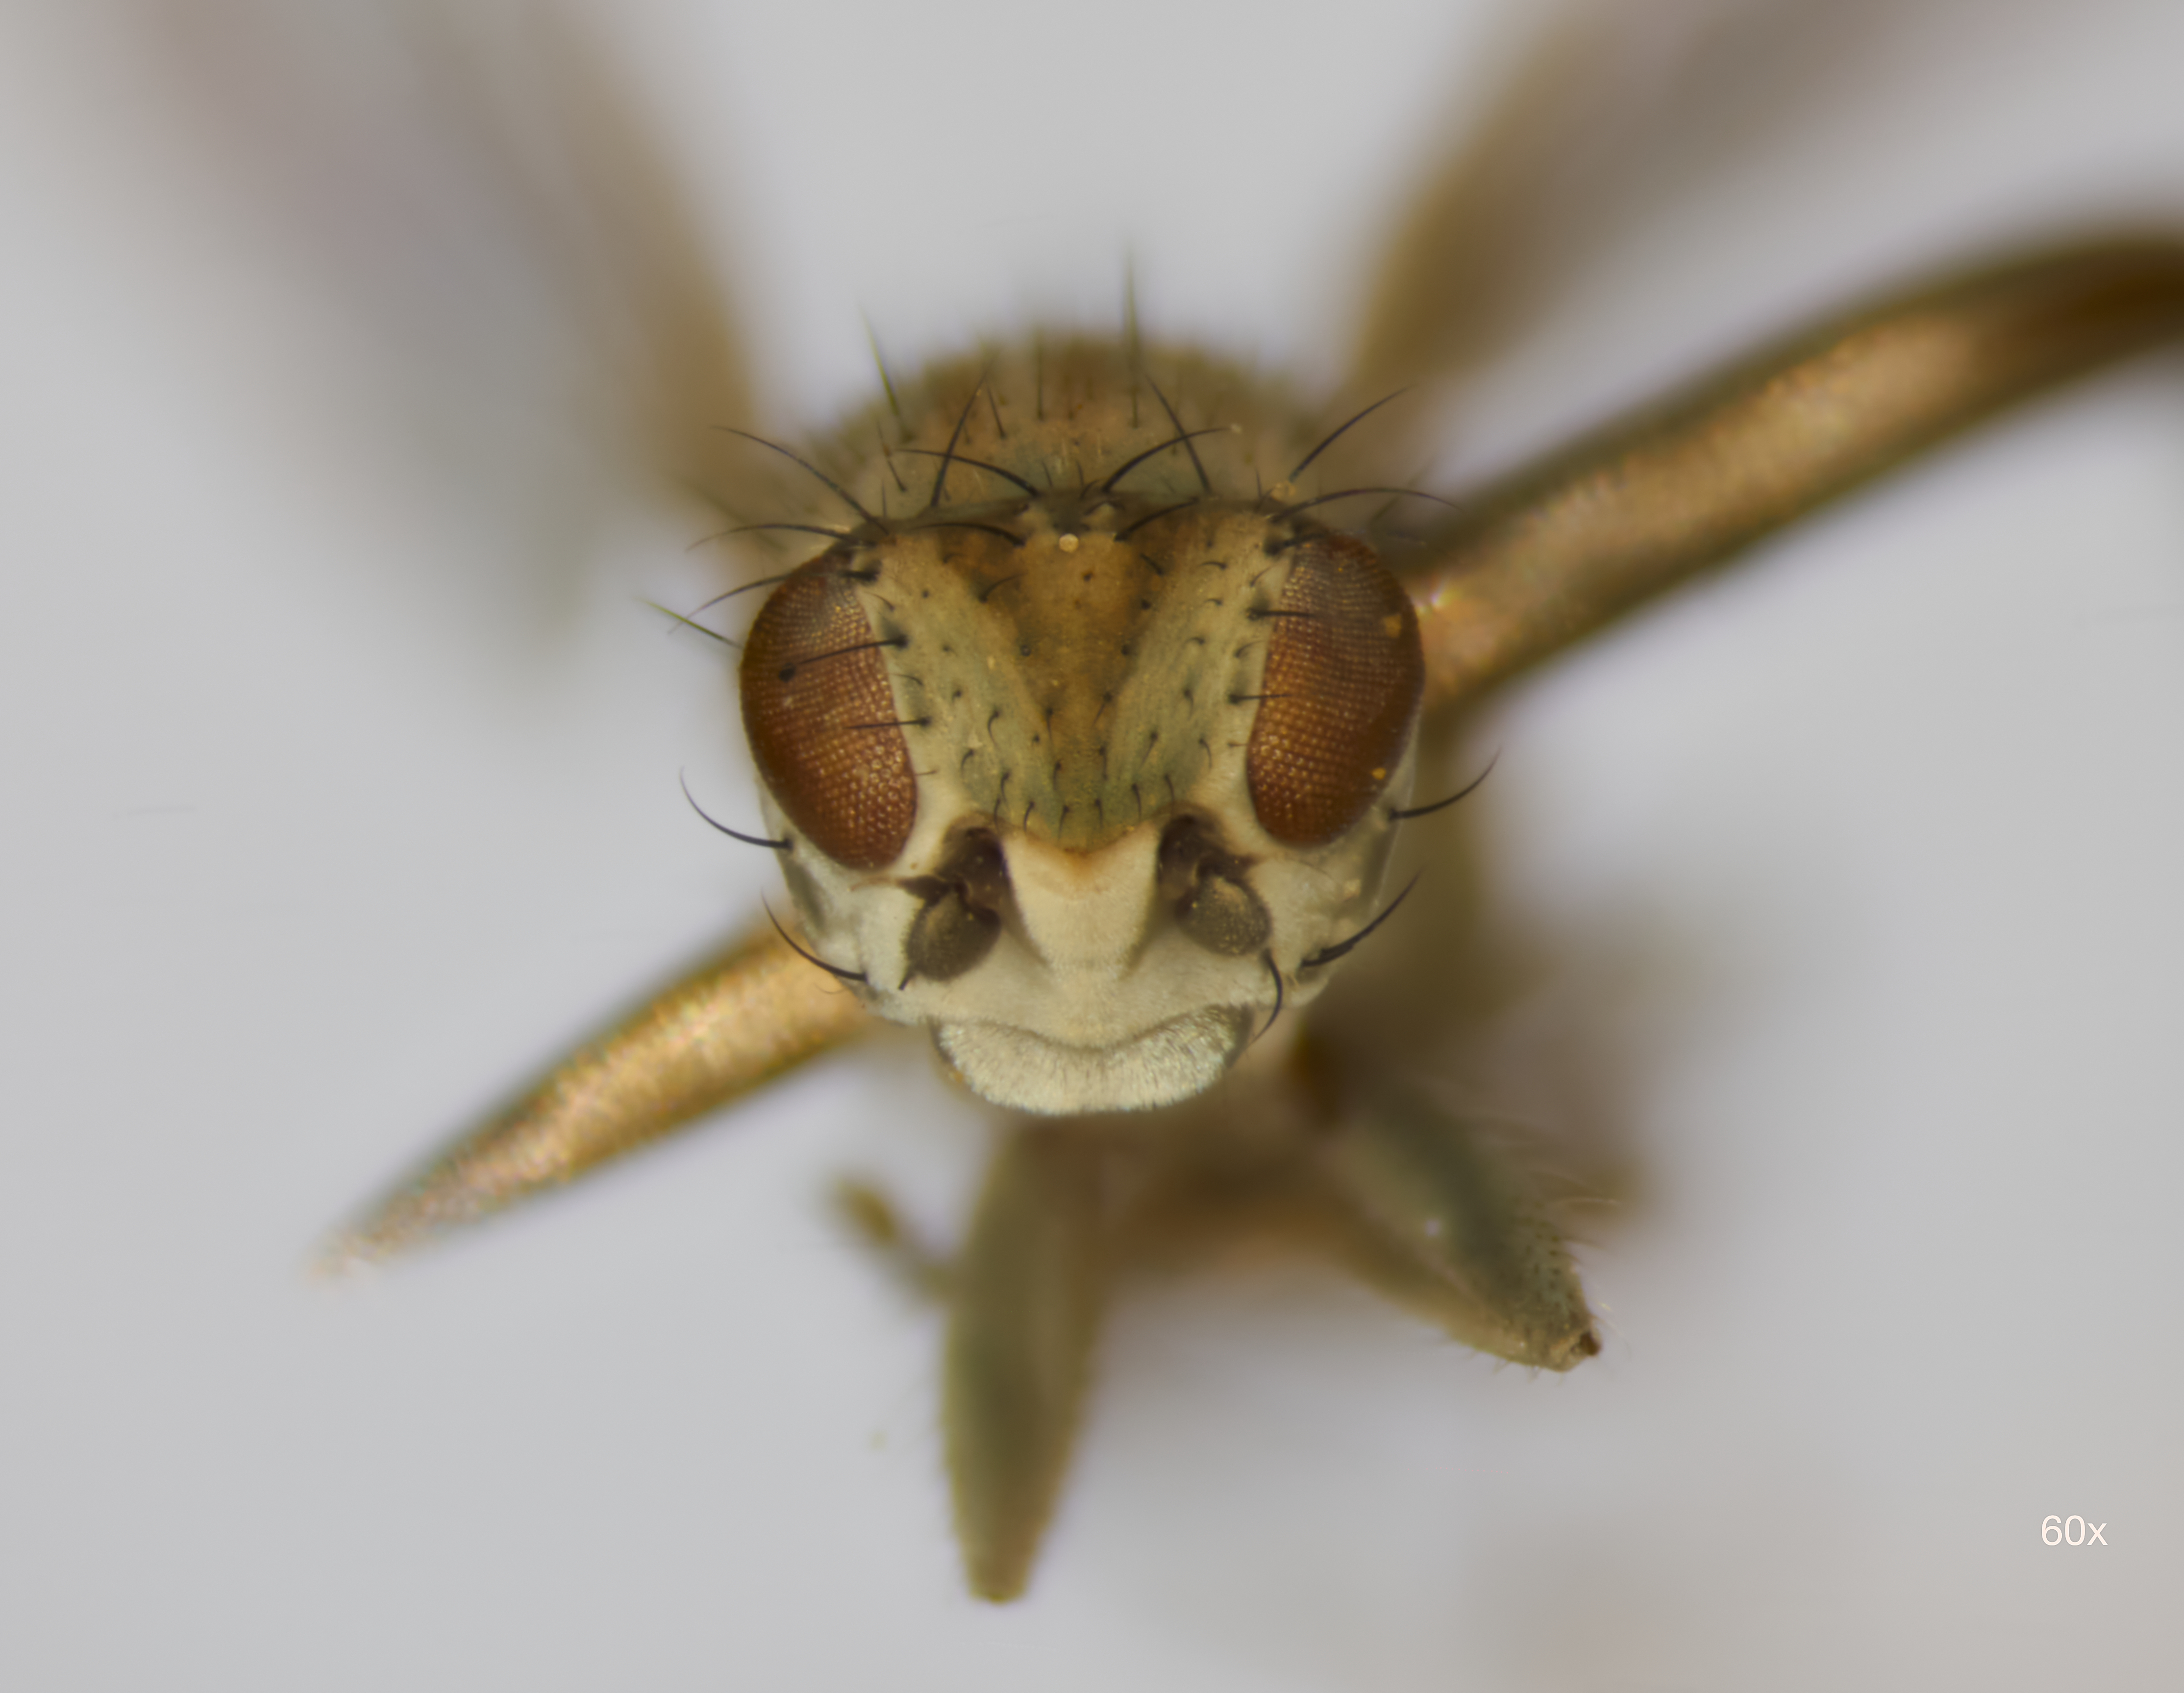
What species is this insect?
Canace glauca
